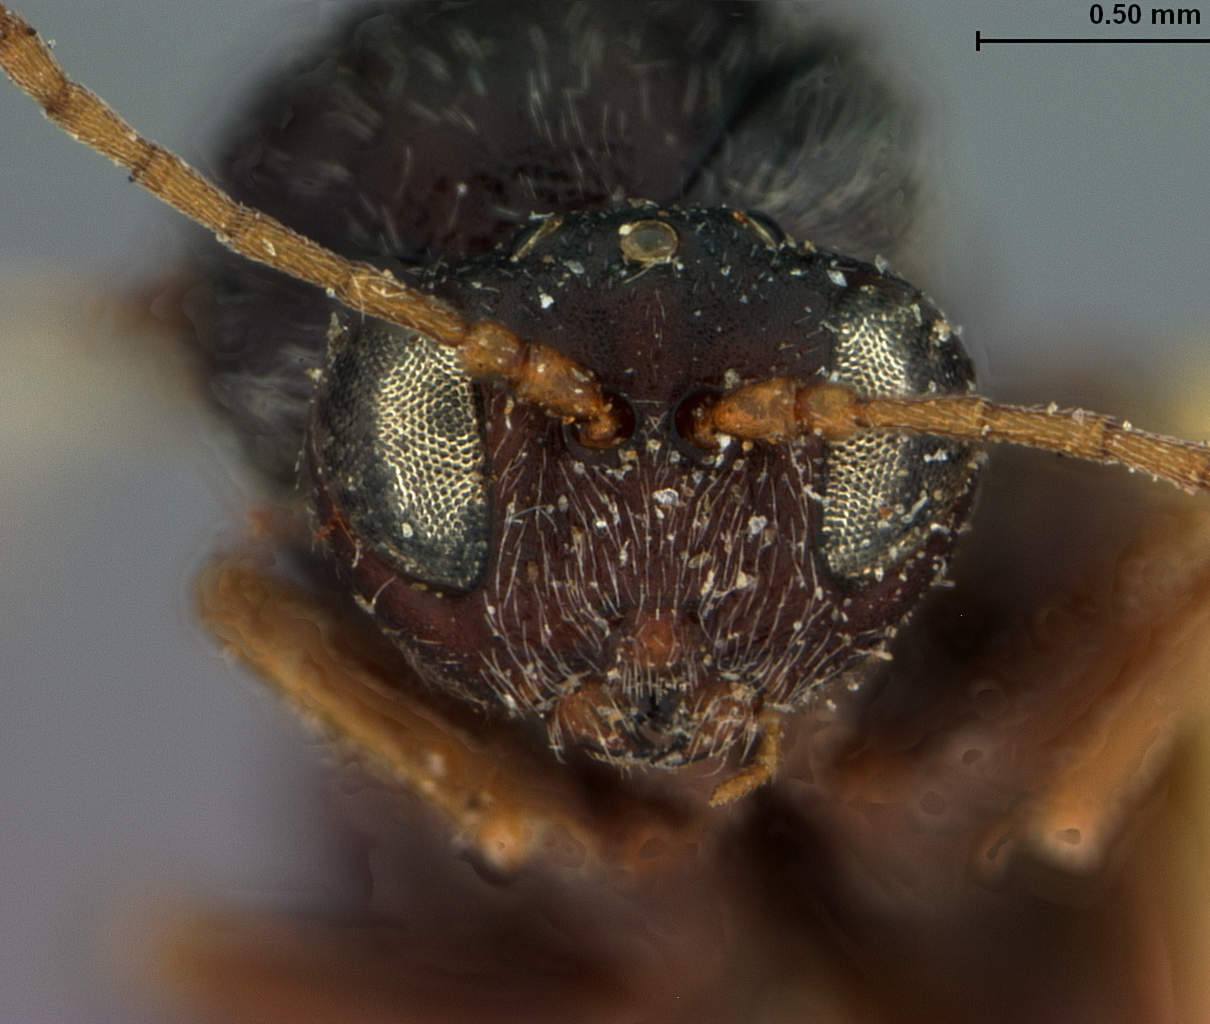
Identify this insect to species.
Andricus tubalis
